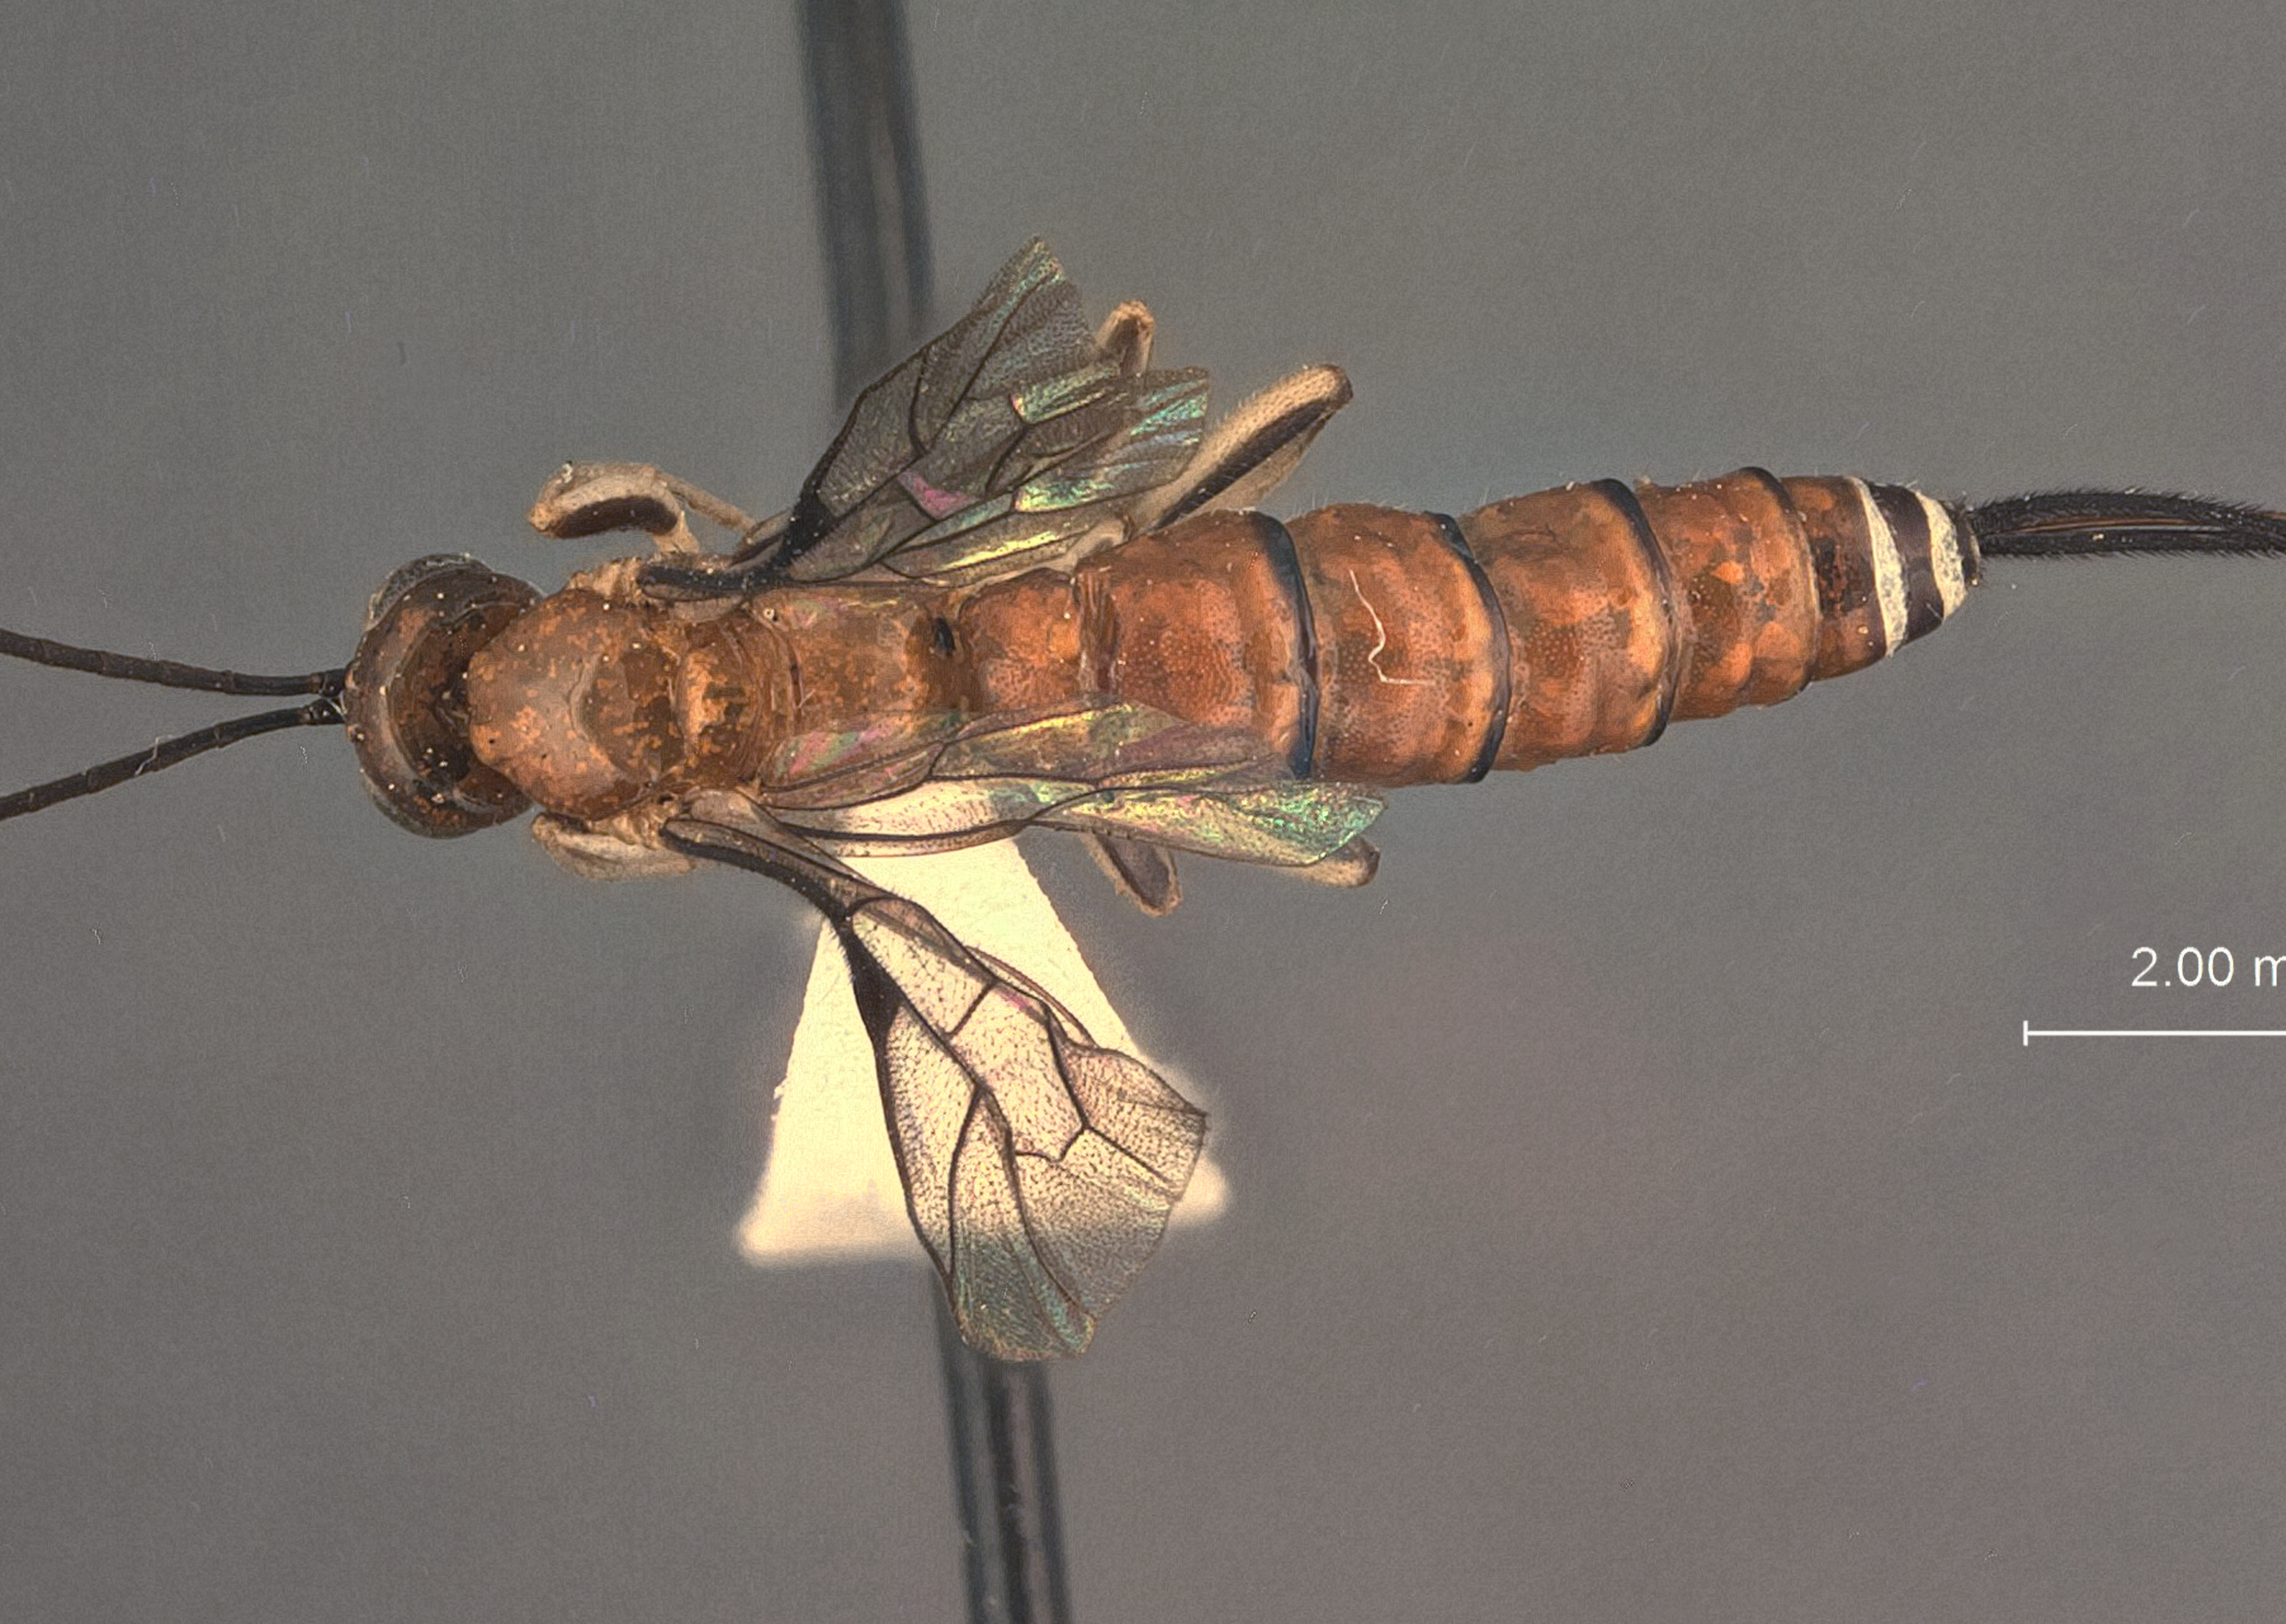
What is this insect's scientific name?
Calliephialtes ferrugineus
